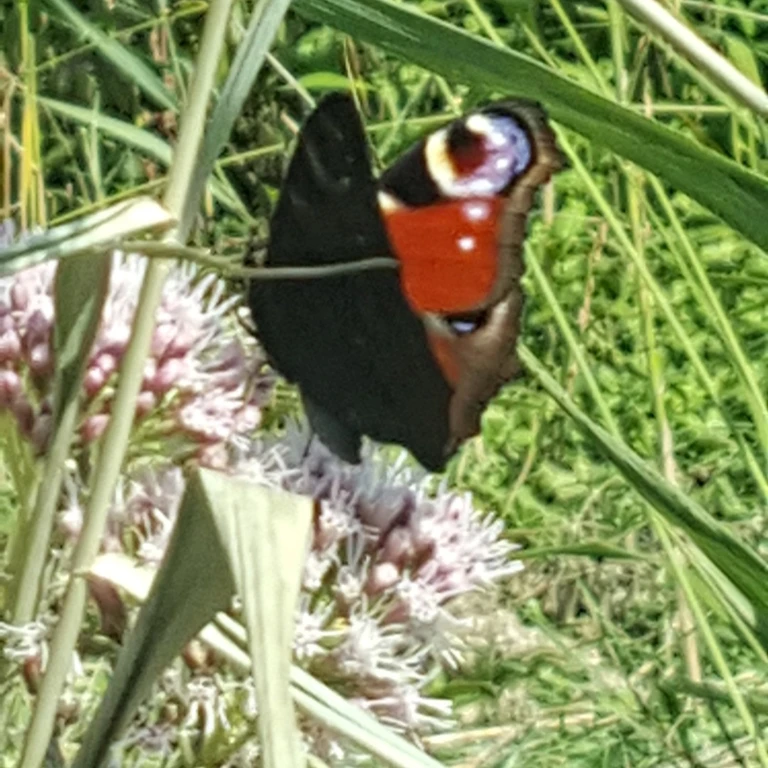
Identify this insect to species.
Aglais io
